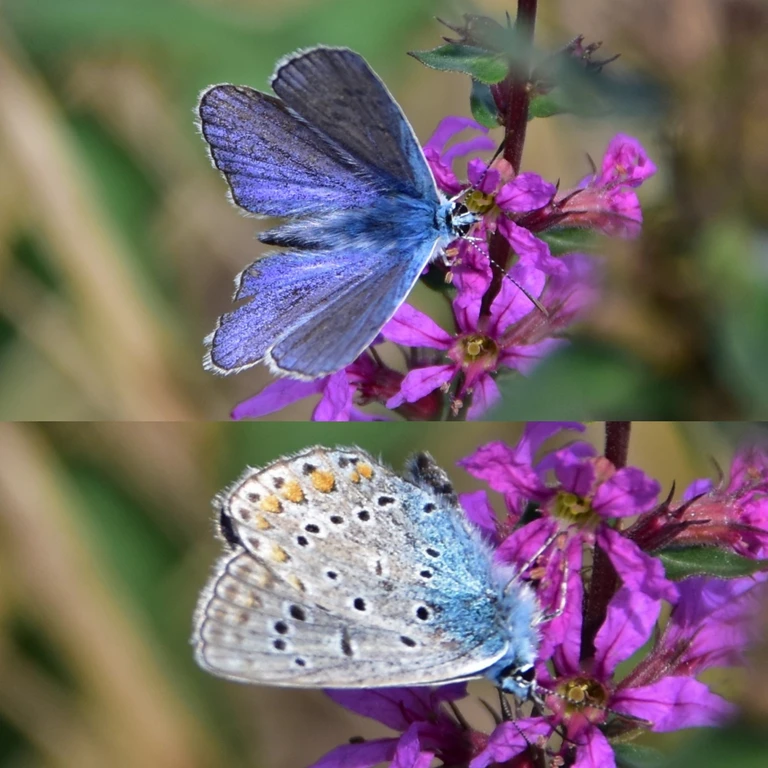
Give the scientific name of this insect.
Polyommatus icarus
